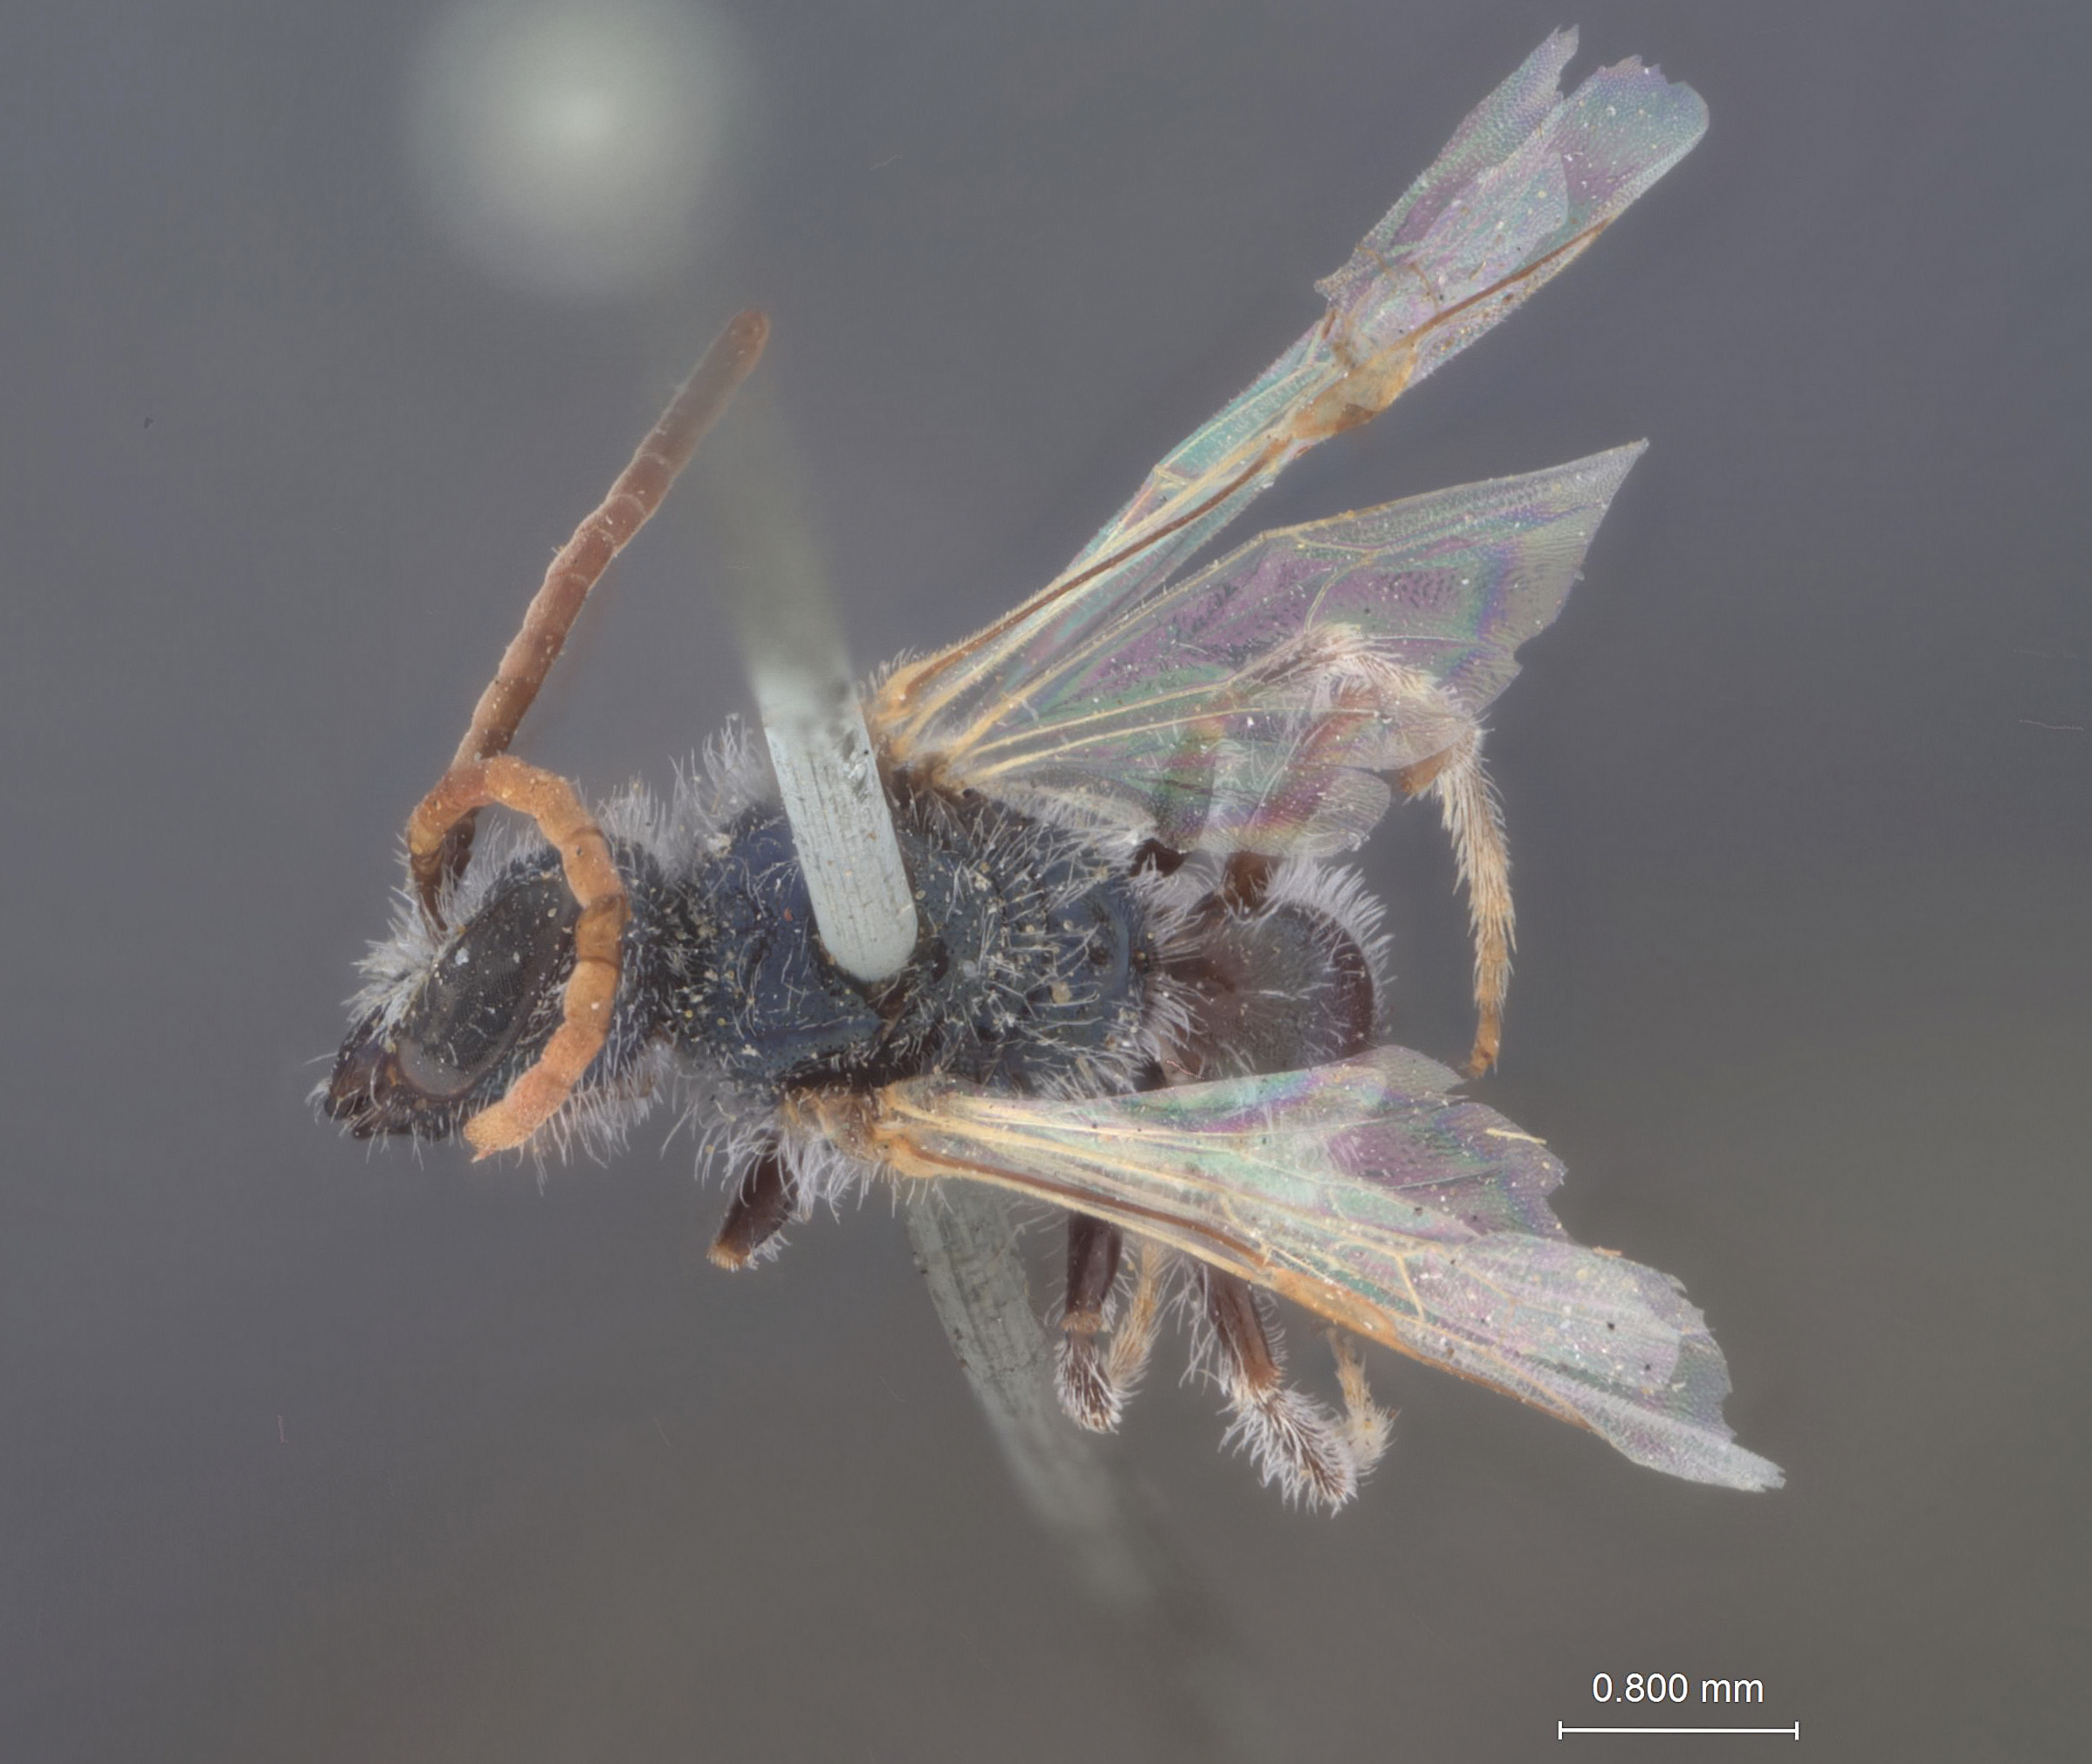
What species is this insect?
Halictus exalbidus
